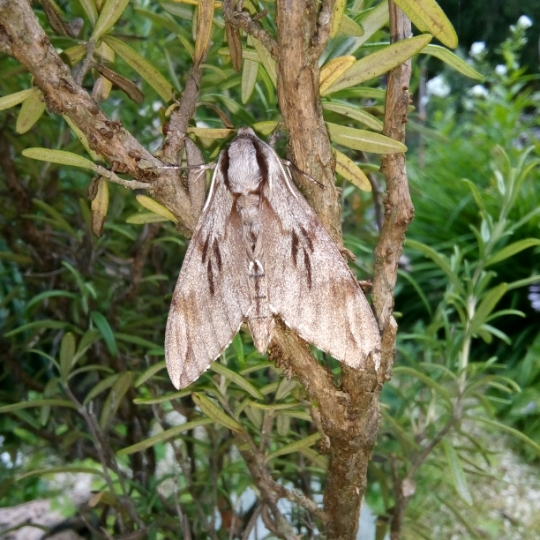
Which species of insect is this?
Sphinx pinastri
